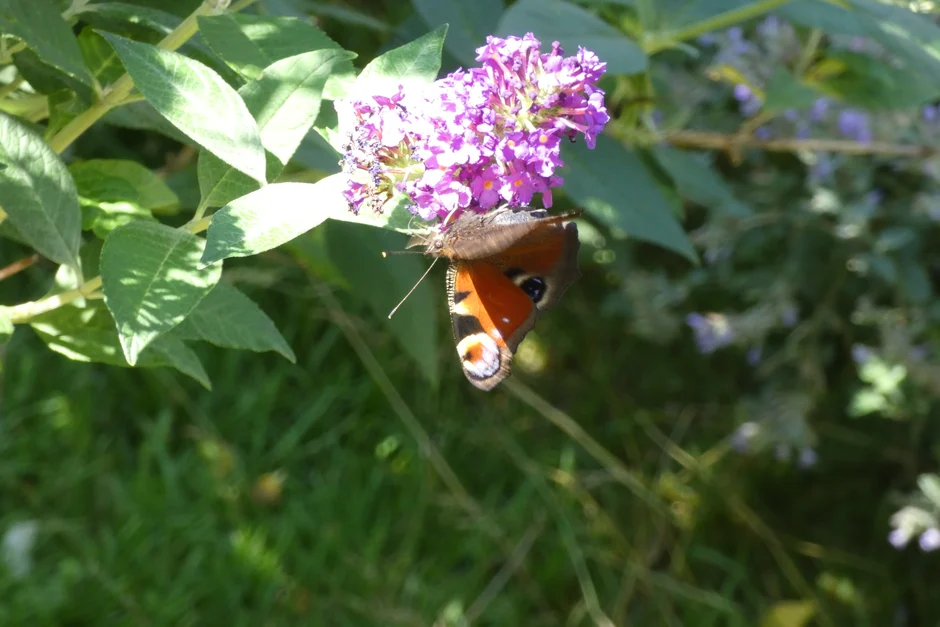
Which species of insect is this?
Aglais io
